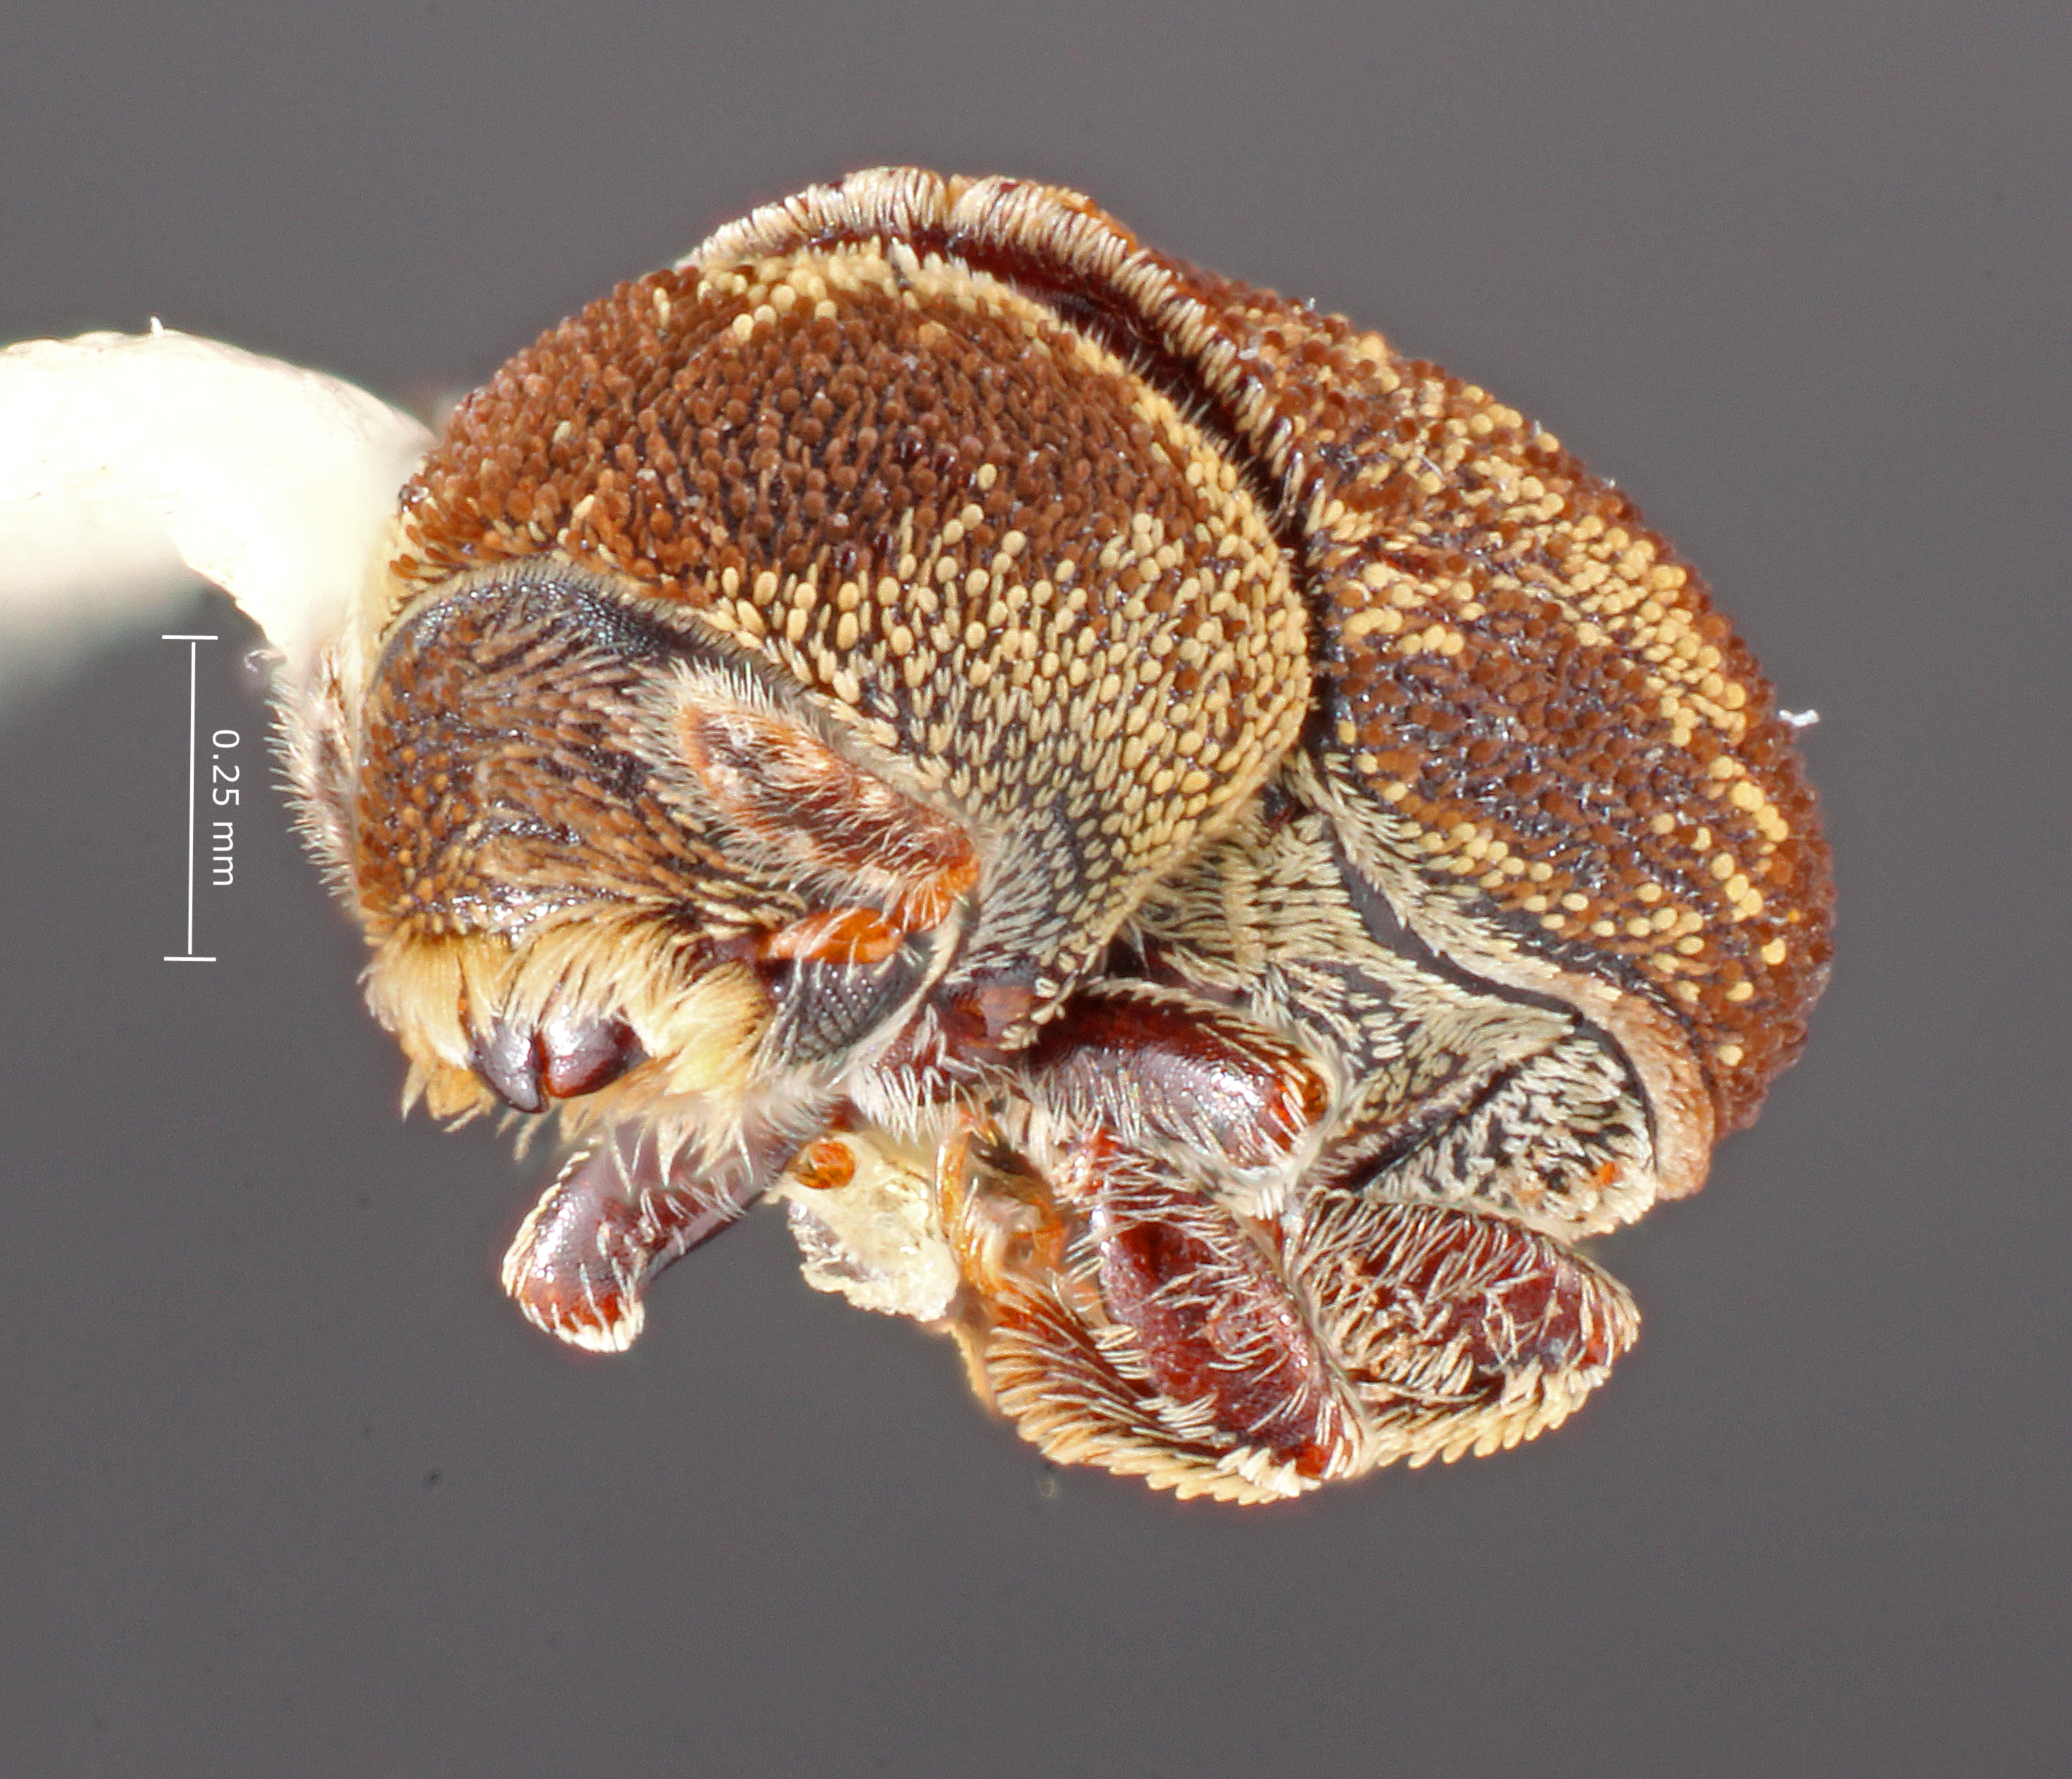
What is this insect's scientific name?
Renocis mexicanus
